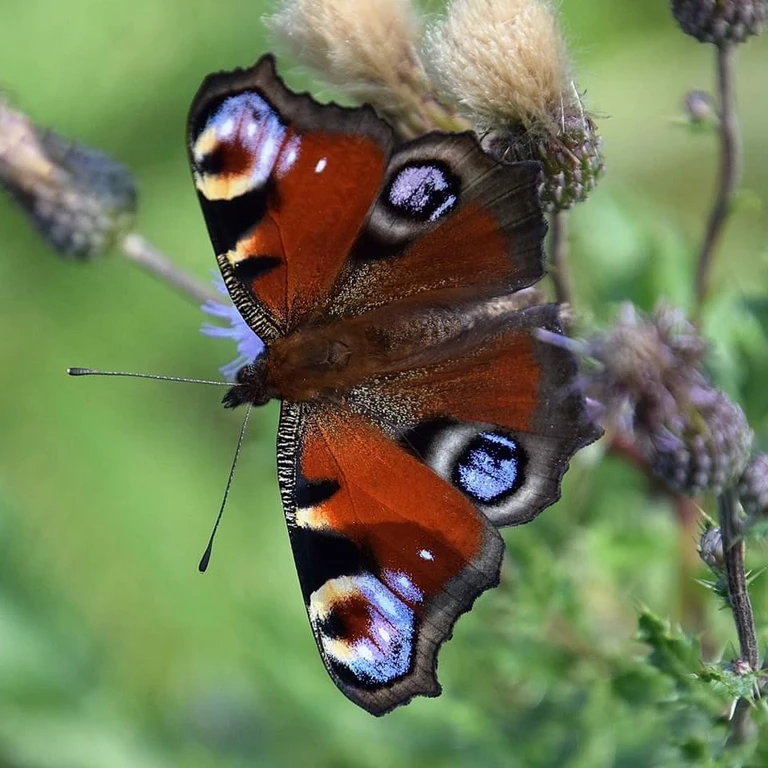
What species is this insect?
Aglais io
